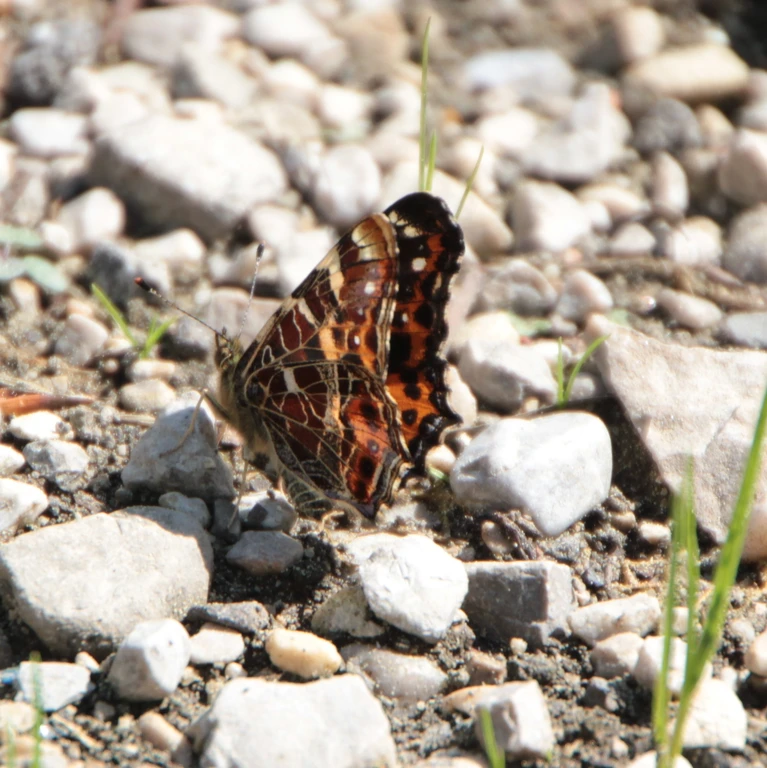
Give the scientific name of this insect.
Araschnia levana
